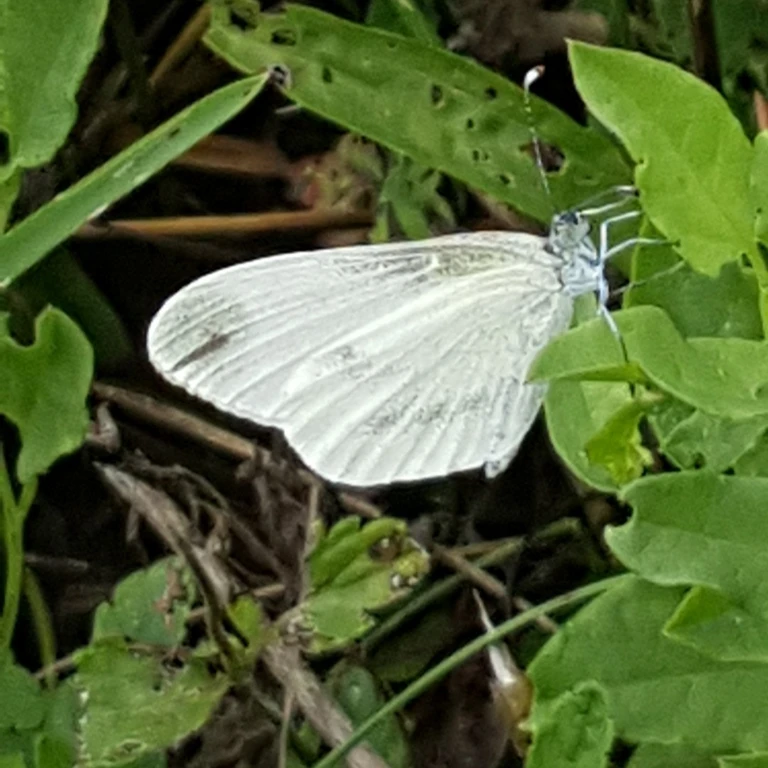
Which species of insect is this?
Leptidea sinapis/juvernica
